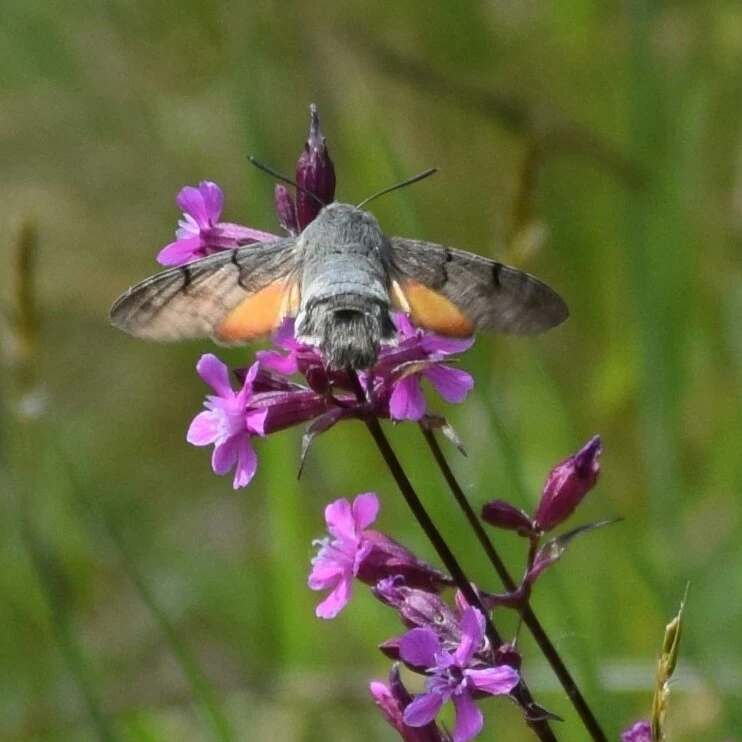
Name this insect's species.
Macroglossum stellatarum
